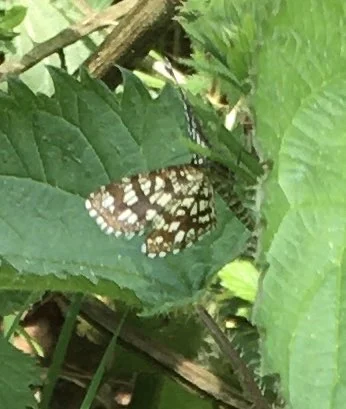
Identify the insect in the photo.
Chiasmia clathrata
